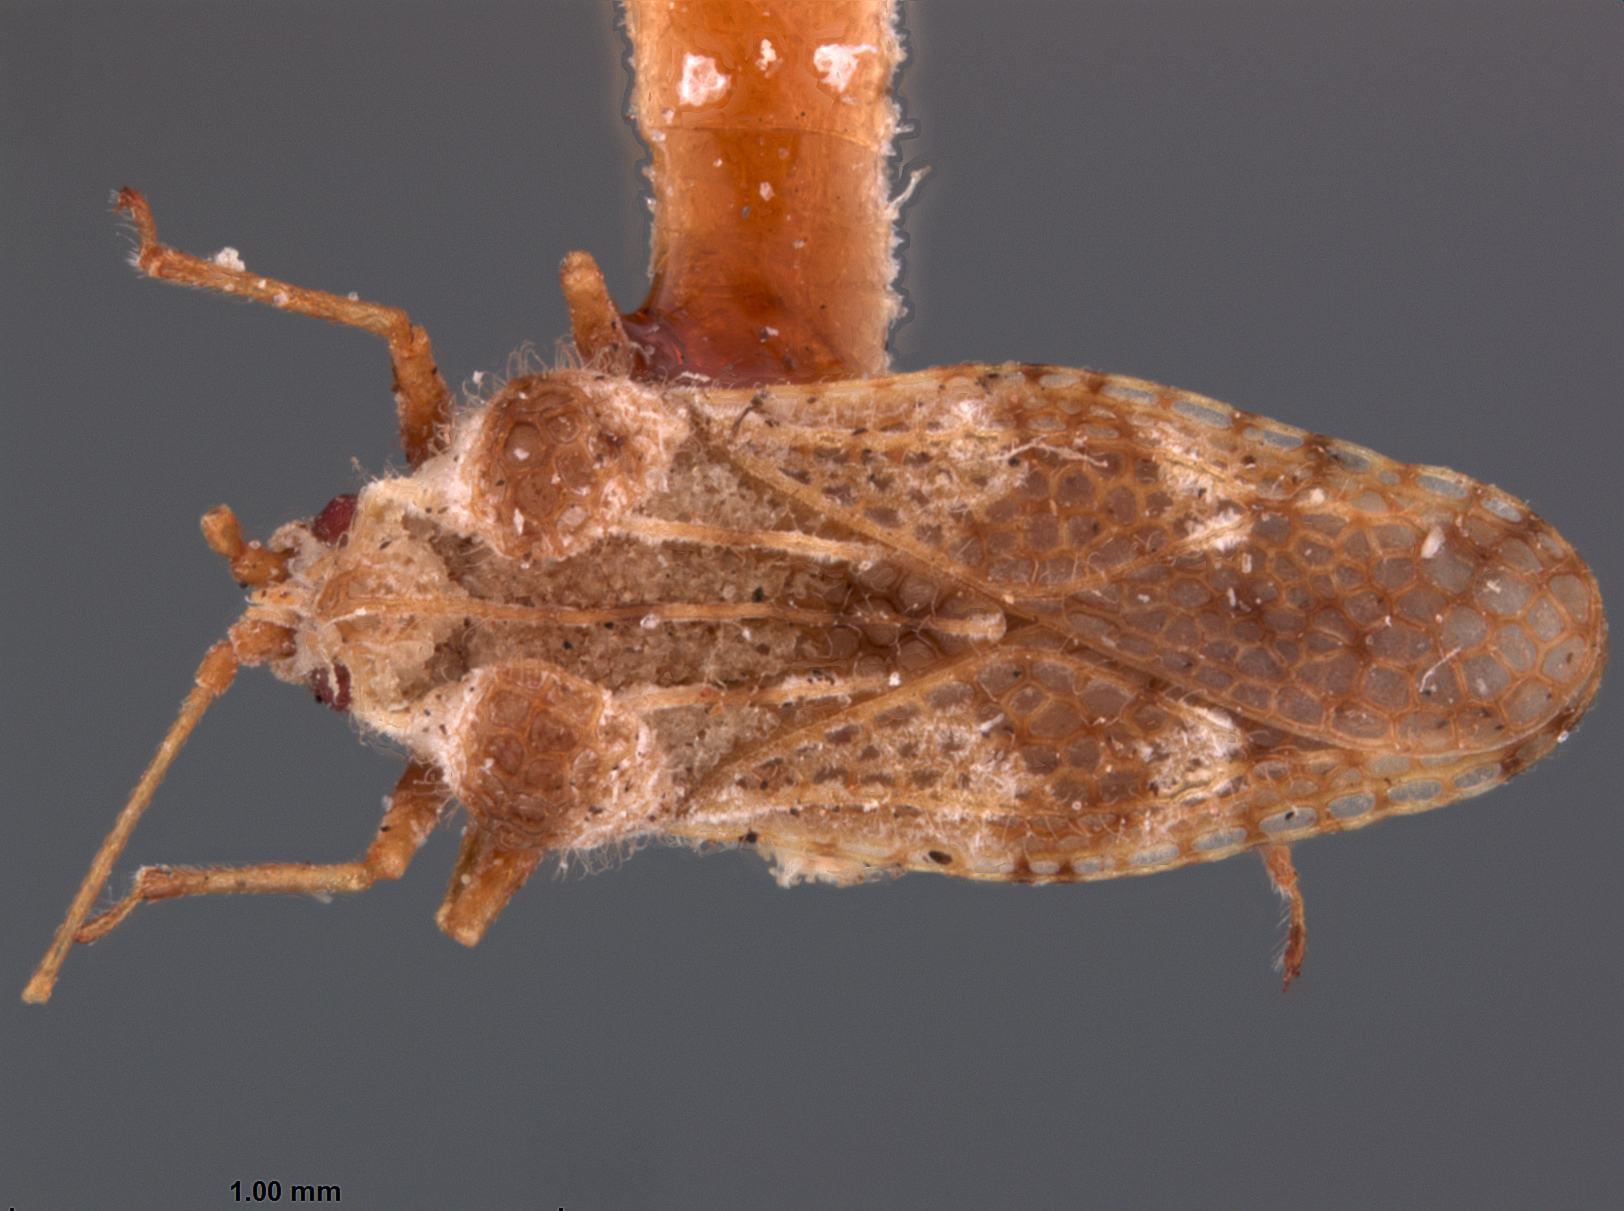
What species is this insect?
Cysteochila javensis
